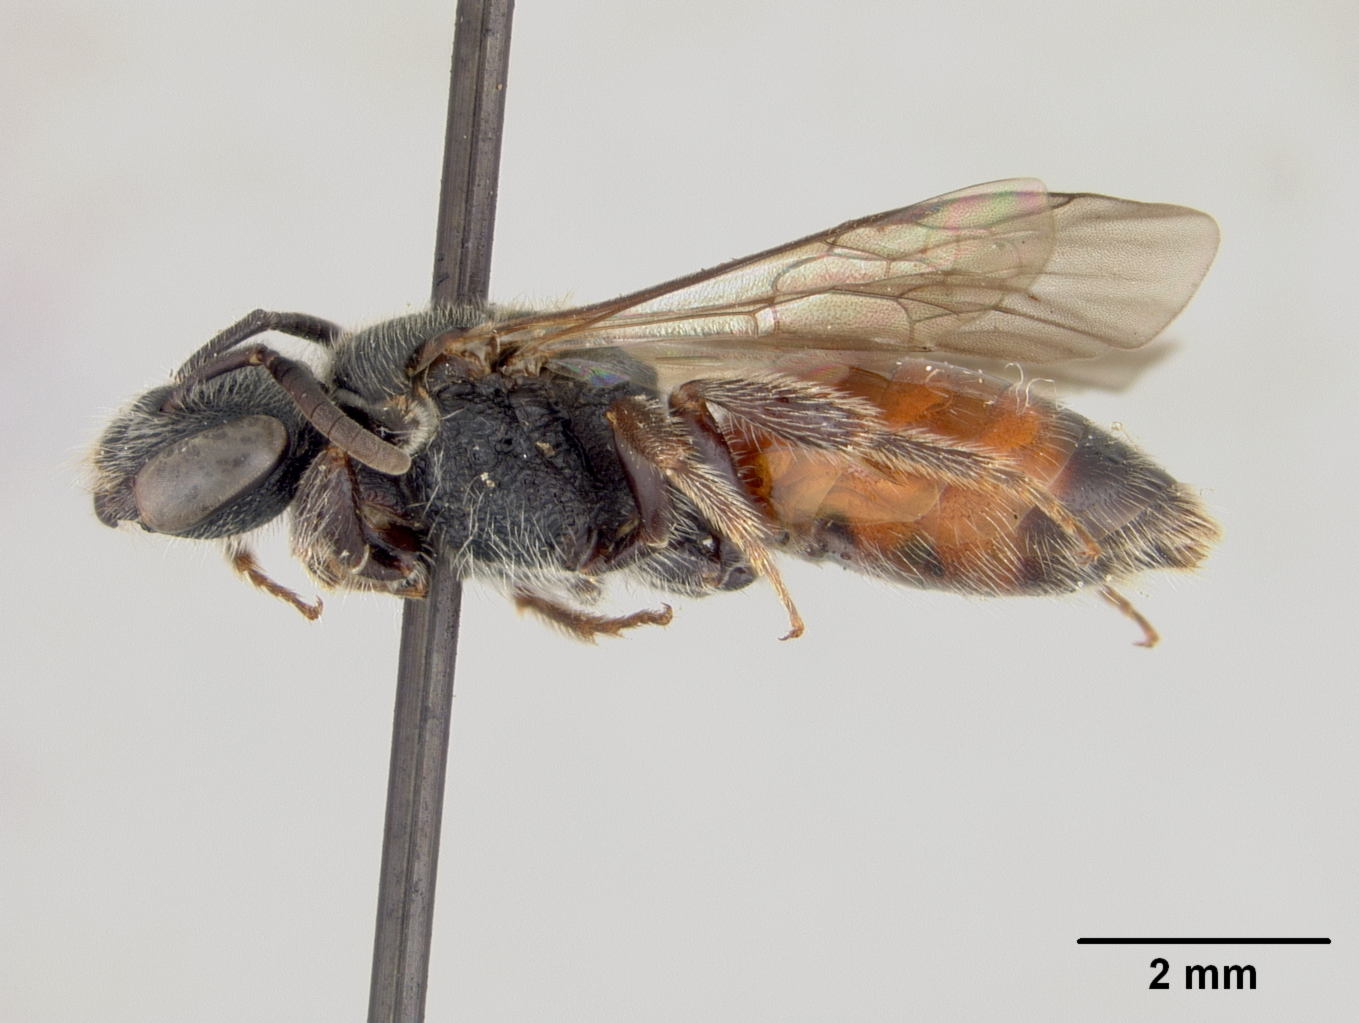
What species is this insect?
Sphecodes pellucidus
